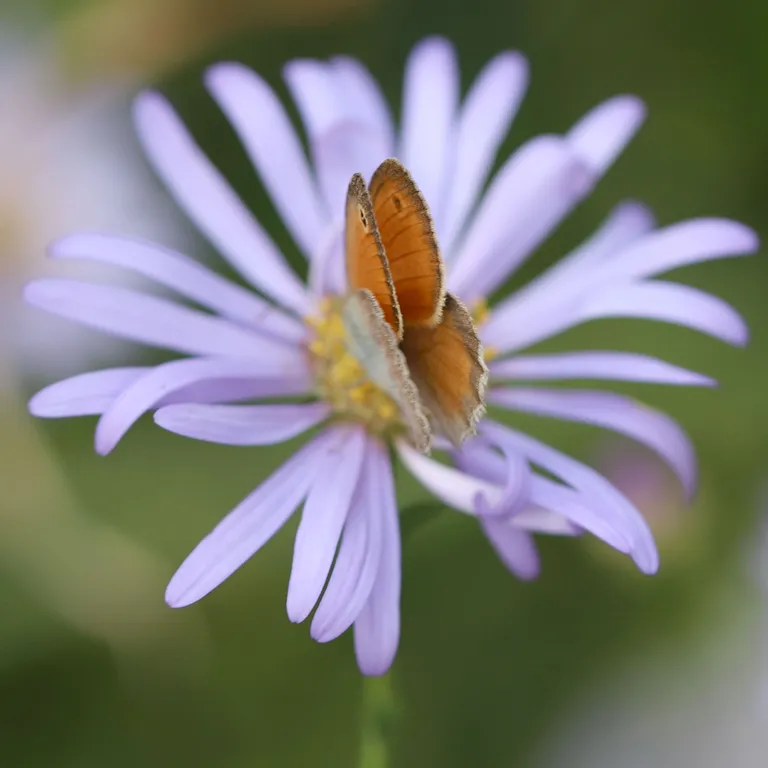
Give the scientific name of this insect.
Coenonympha pamphilus
